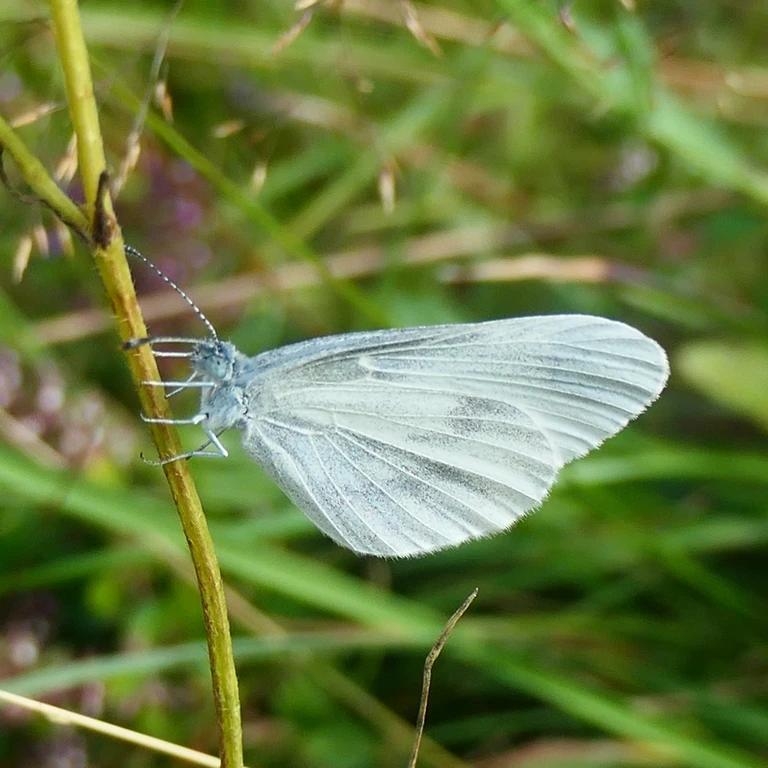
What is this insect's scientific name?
Leptidea sinapis/juvernica
